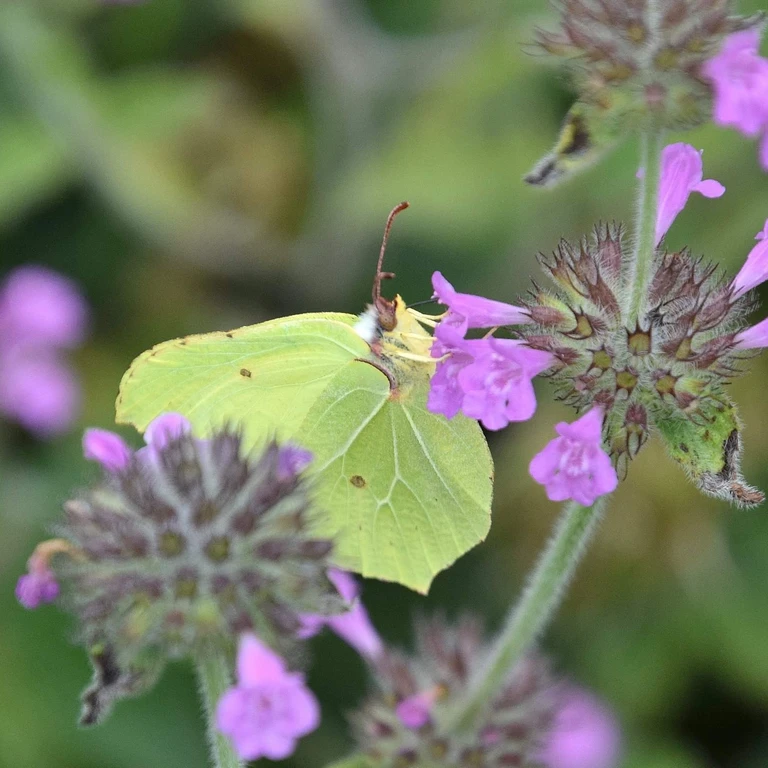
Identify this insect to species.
Gonepteryx rhamni
